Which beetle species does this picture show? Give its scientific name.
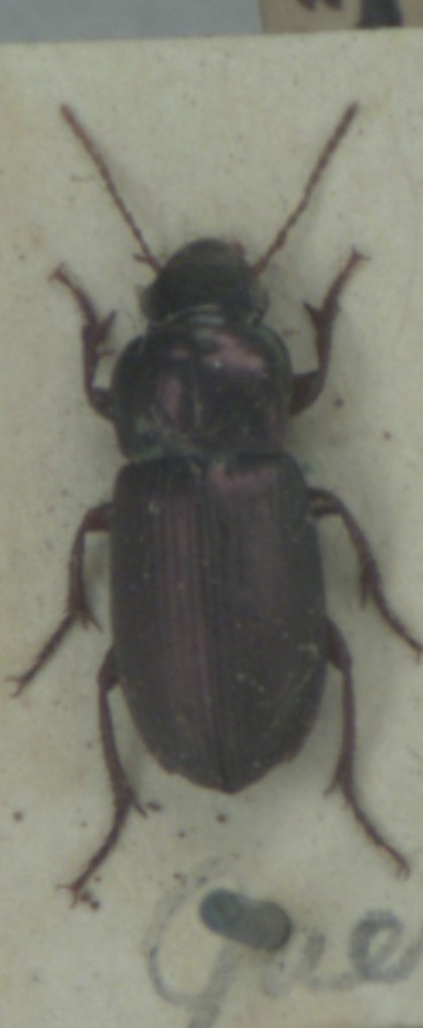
Harpalus affinis
